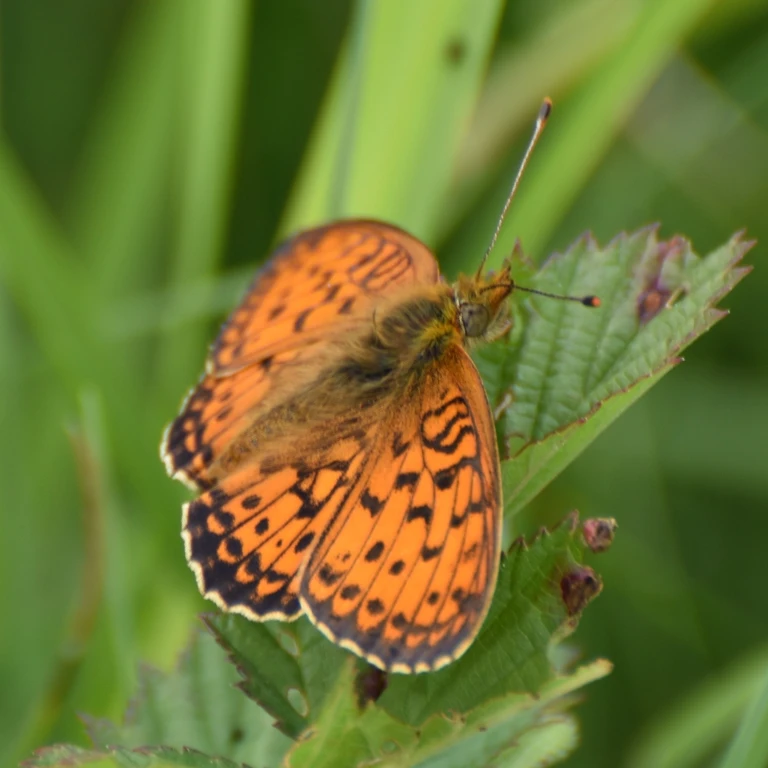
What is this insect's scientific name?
Brenthis ino
